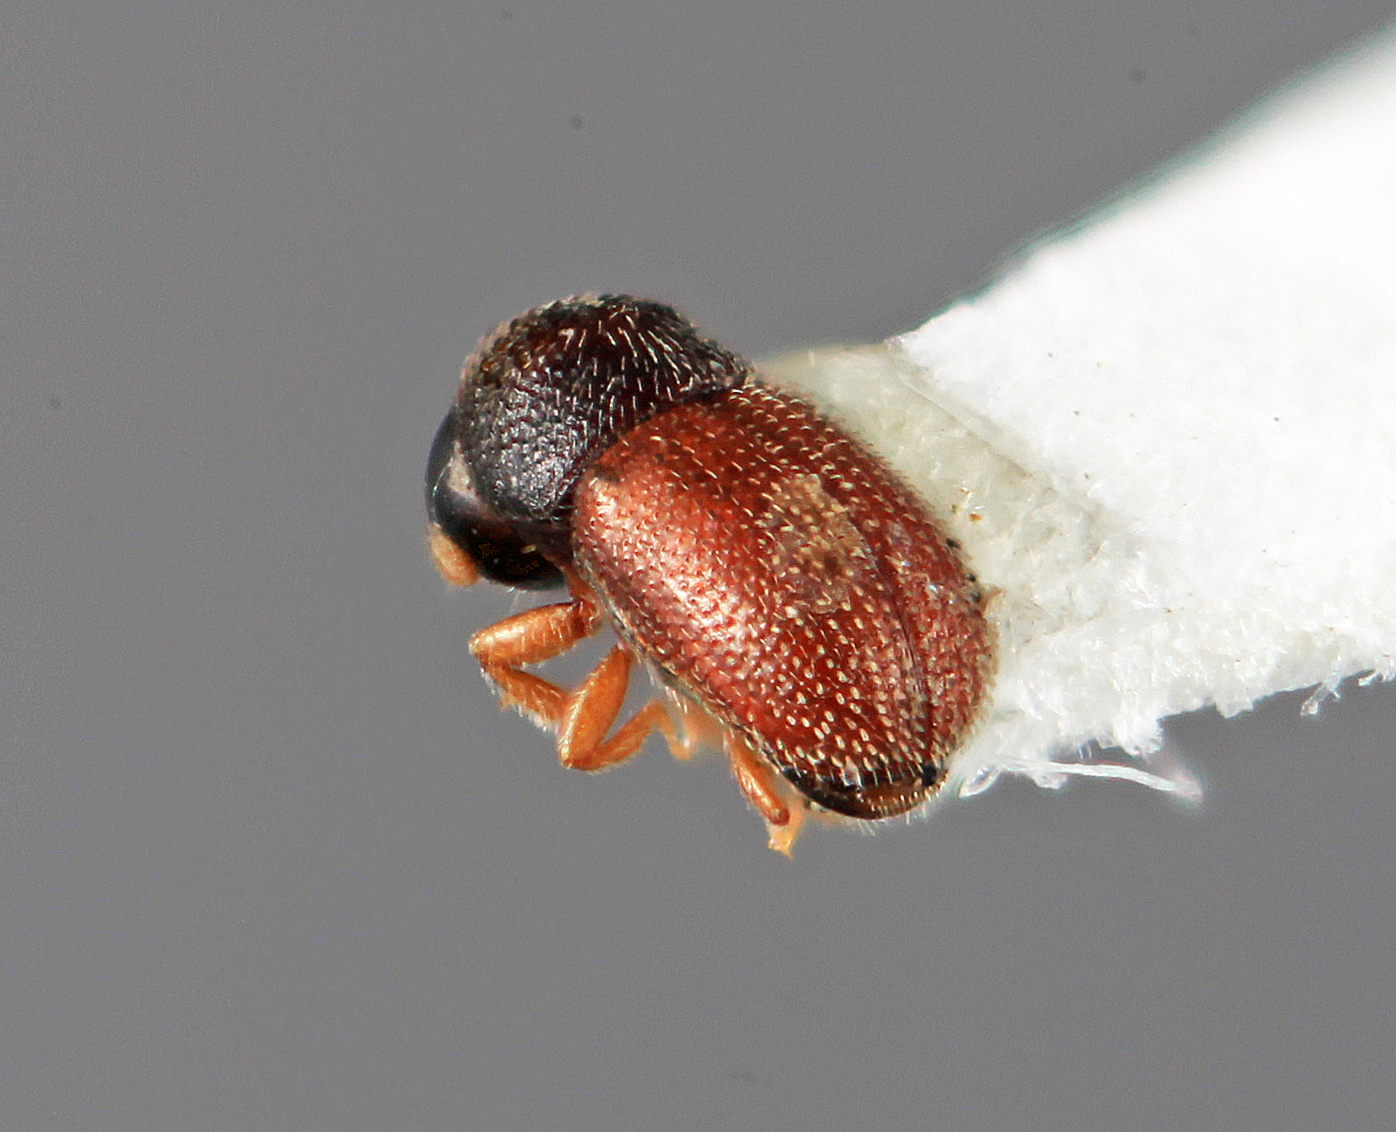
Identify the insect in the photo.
Cryphalogenes exiguus
